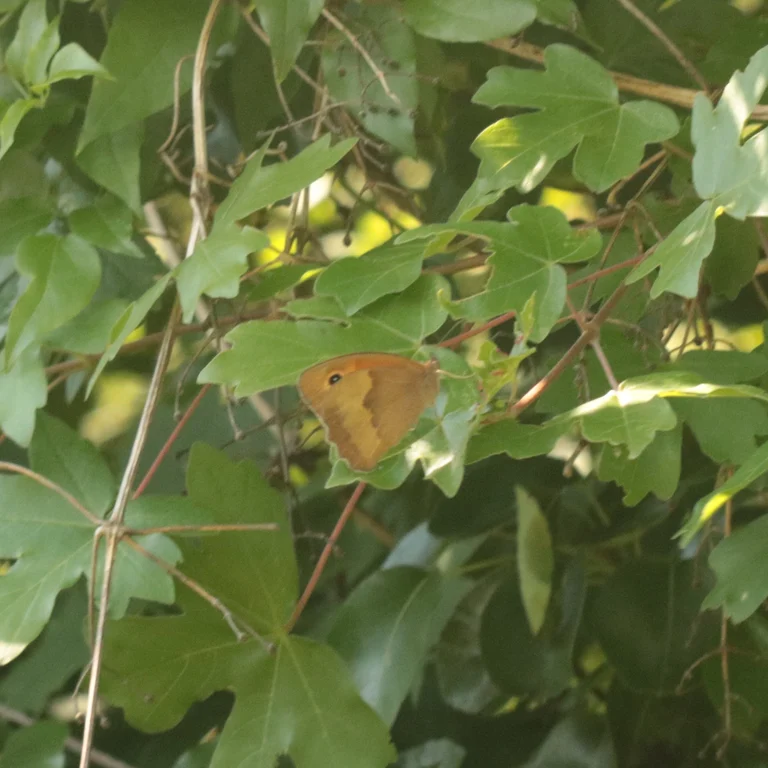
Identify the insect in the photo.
Maniola jurtina
